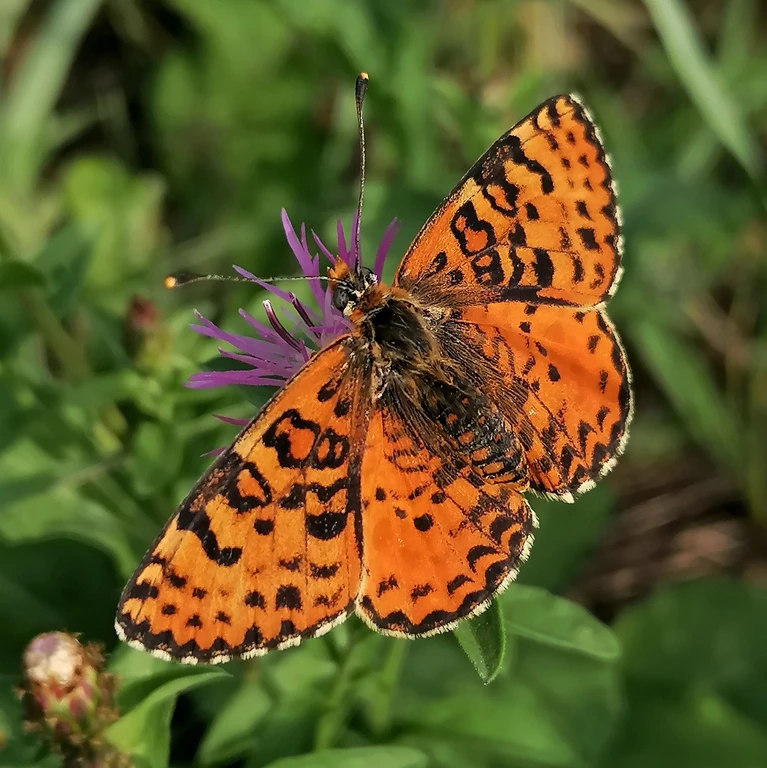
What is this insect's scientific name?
Melitaea didyma
